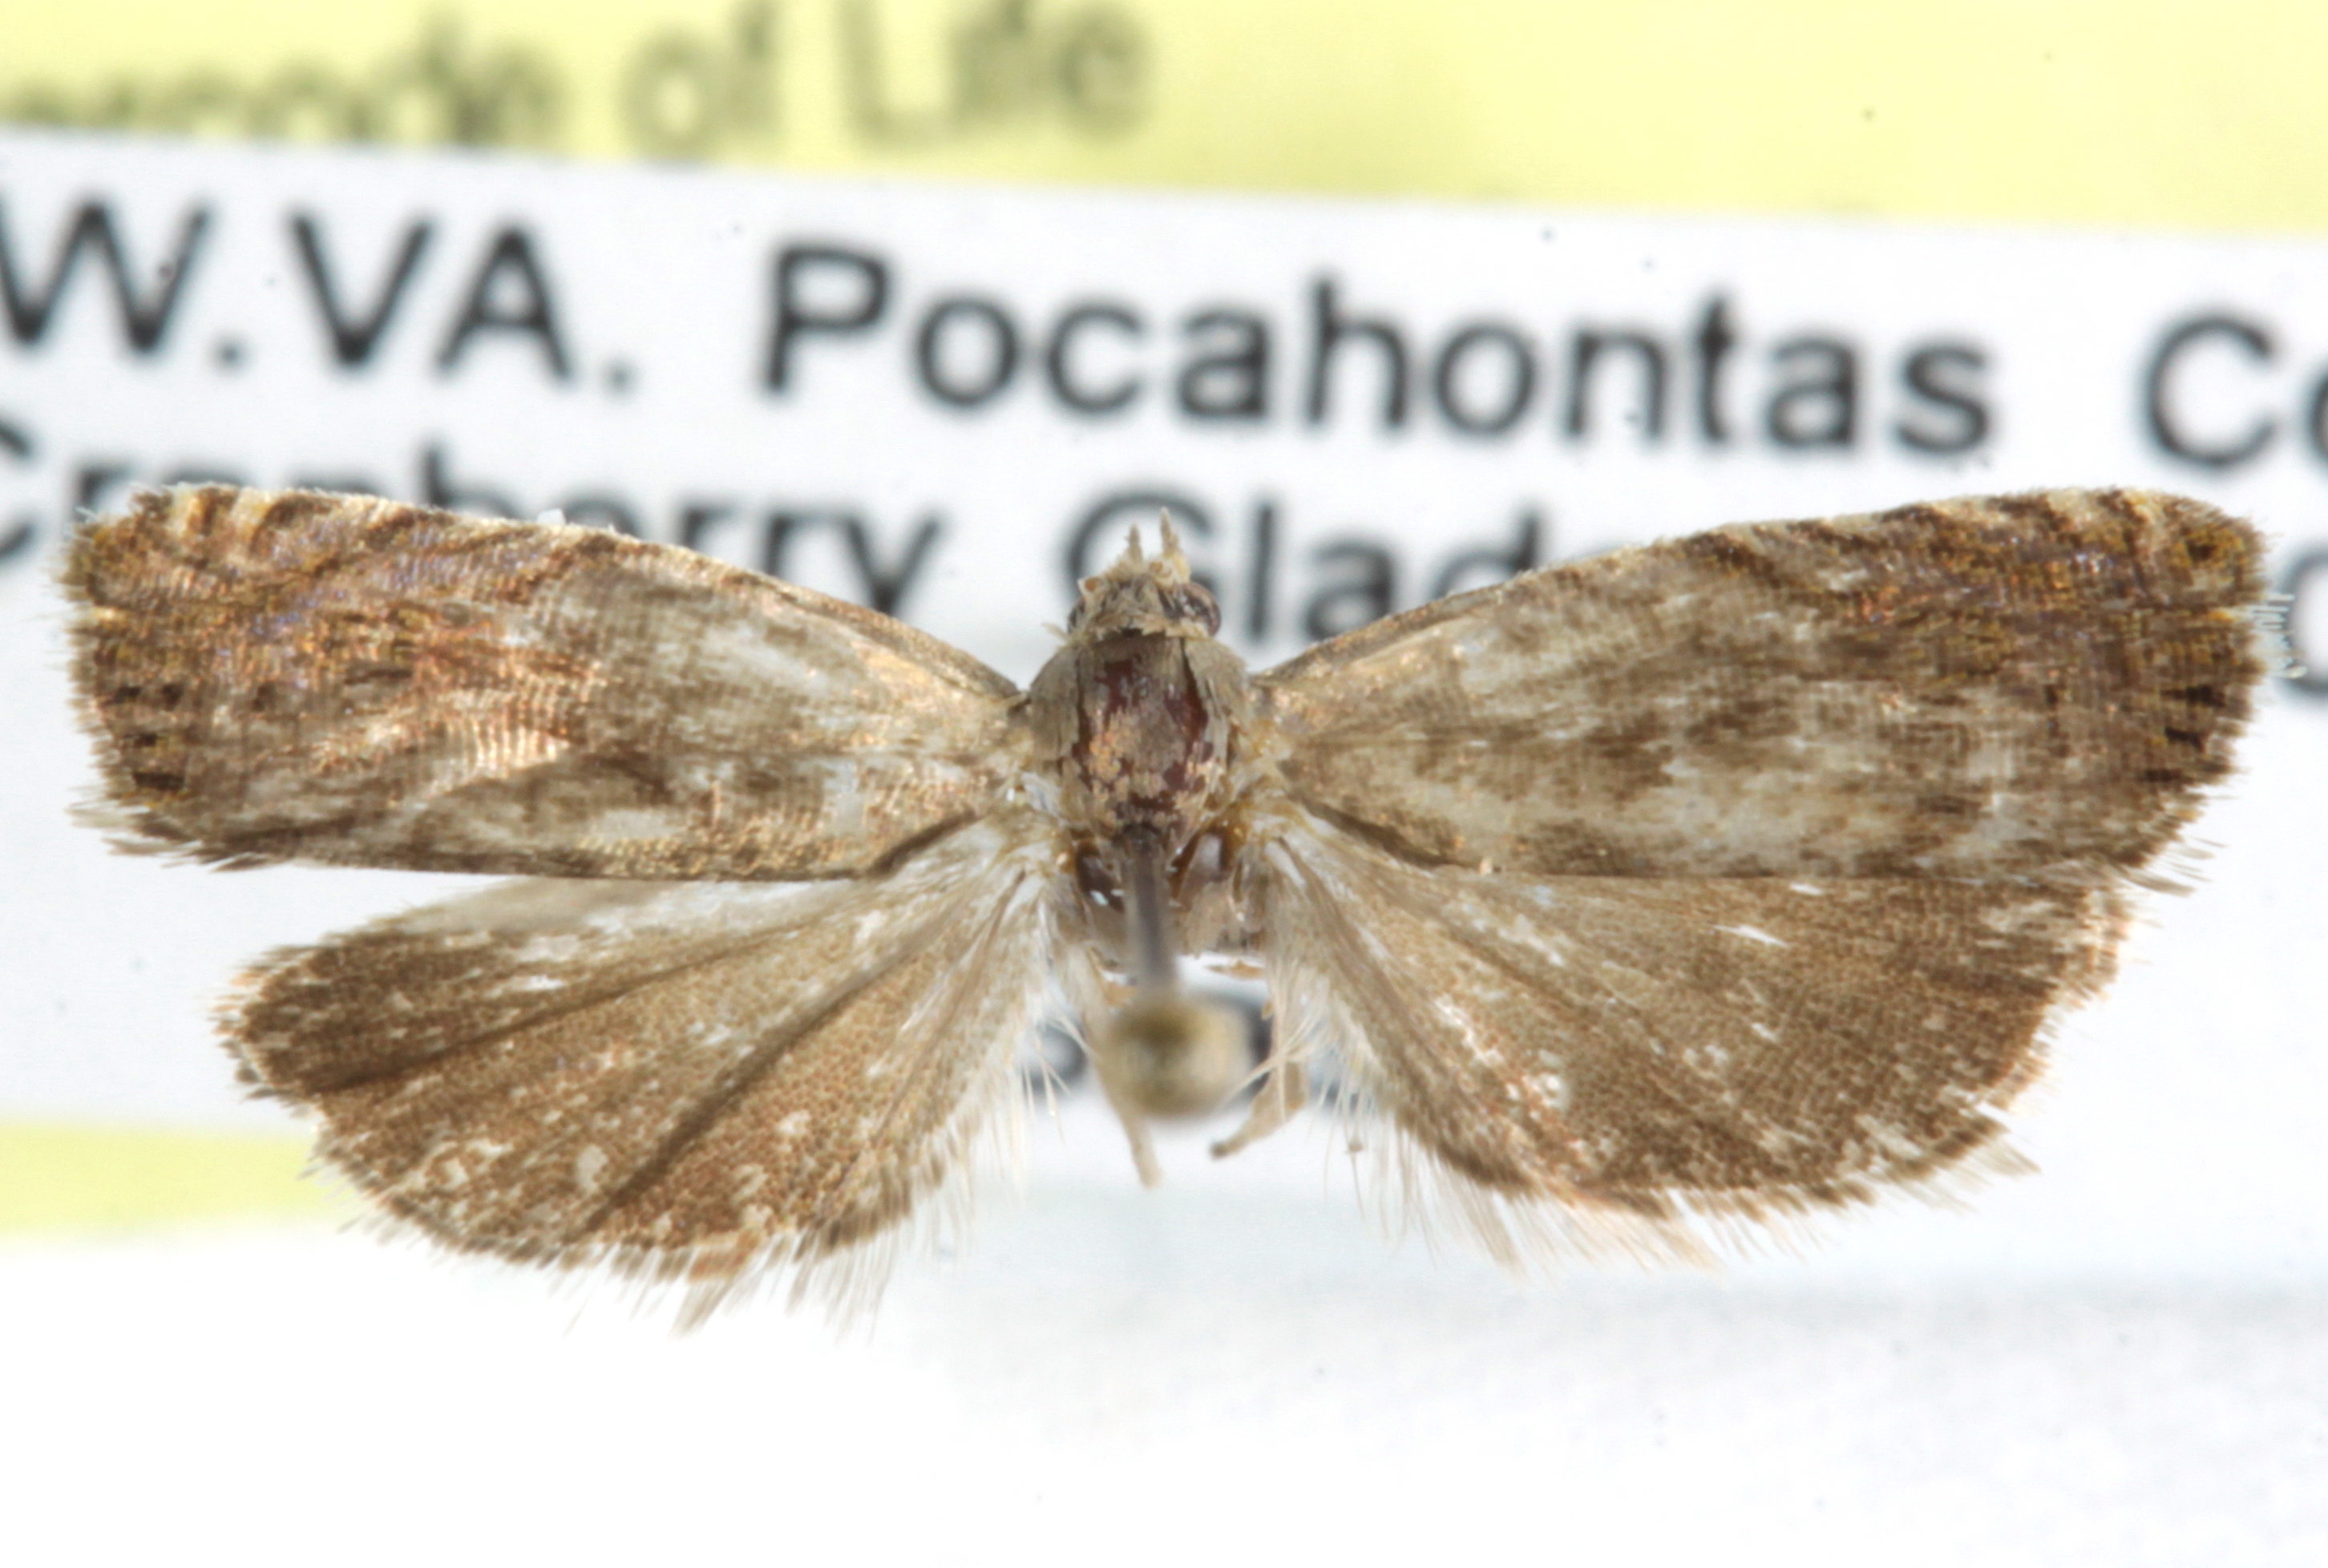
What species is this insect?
Dichrorampha bittana
